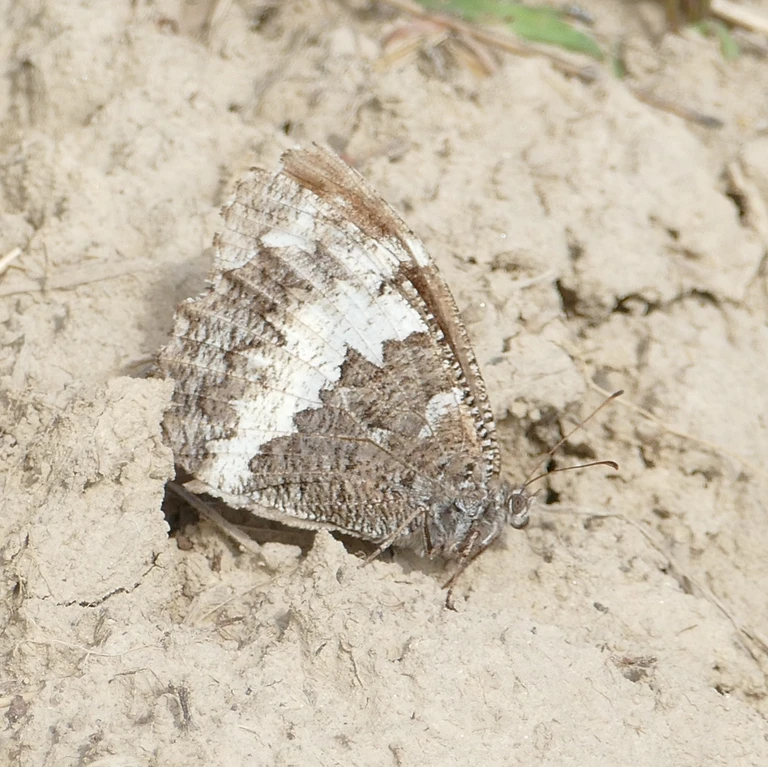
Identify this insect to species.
Brintesia circe
